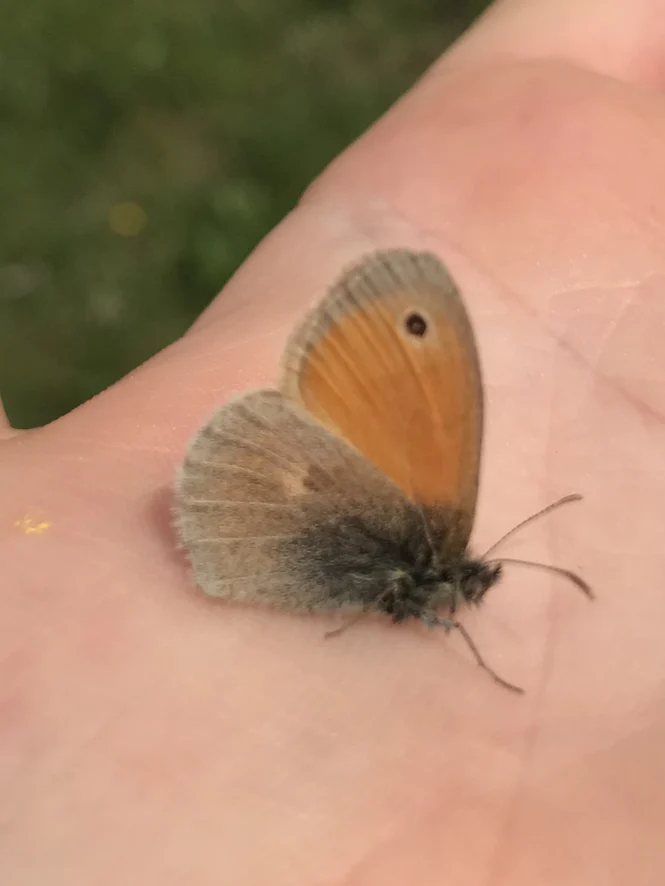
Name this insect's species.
Coenonympha pamphilus
